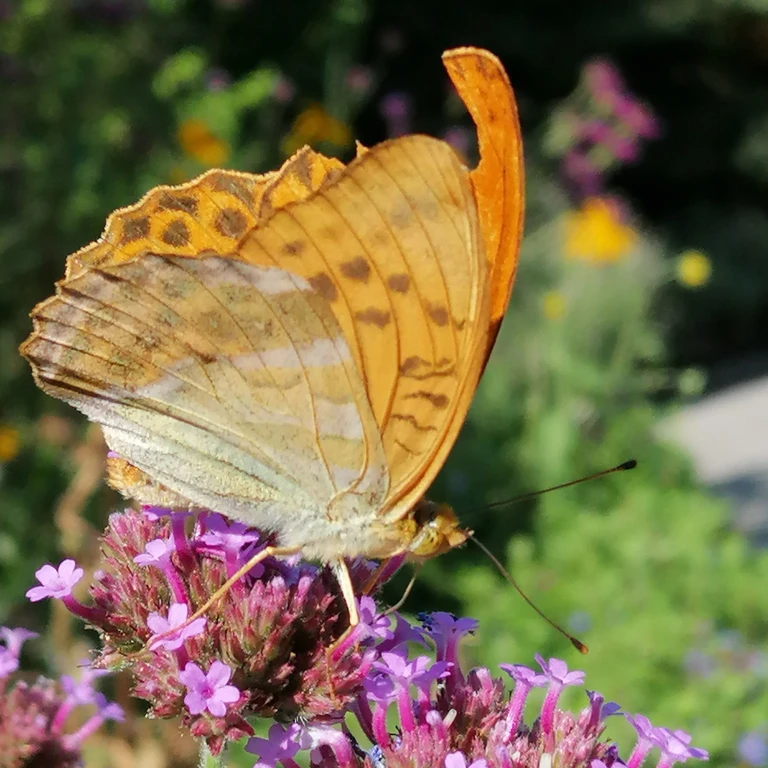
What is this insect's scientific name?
Argynnis paphia
